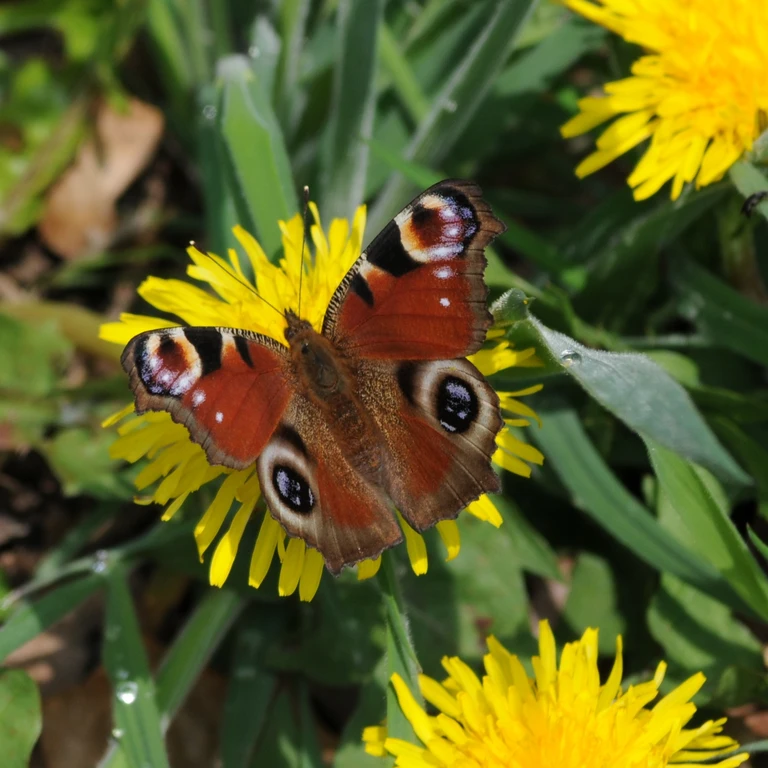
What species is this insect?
Aglais io
